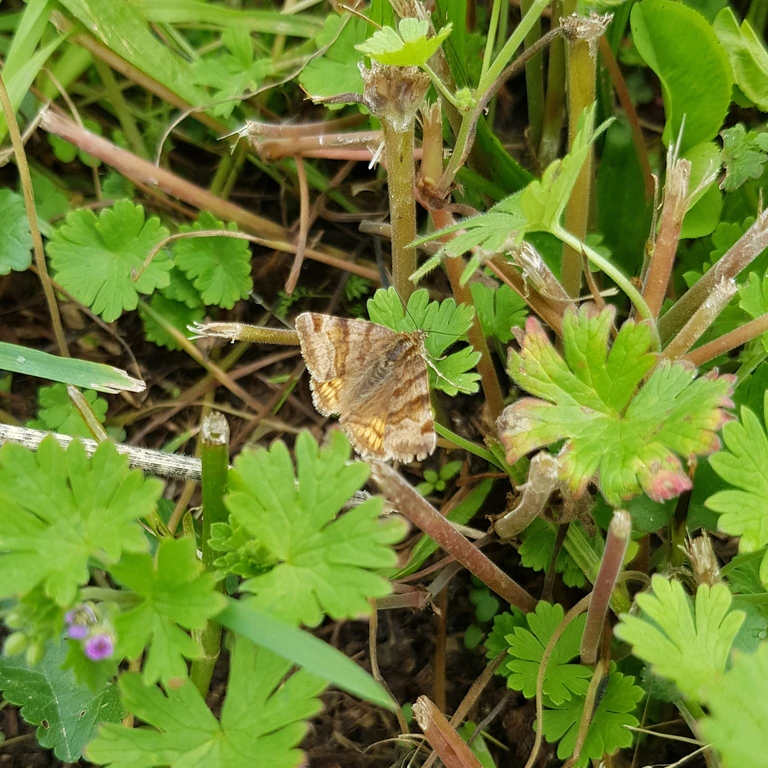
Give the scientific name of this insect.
Euclidia glyphica
